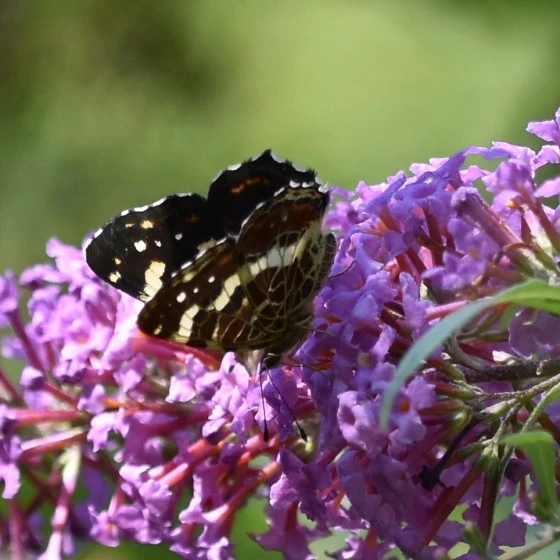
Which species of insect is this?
Araschnia levana
